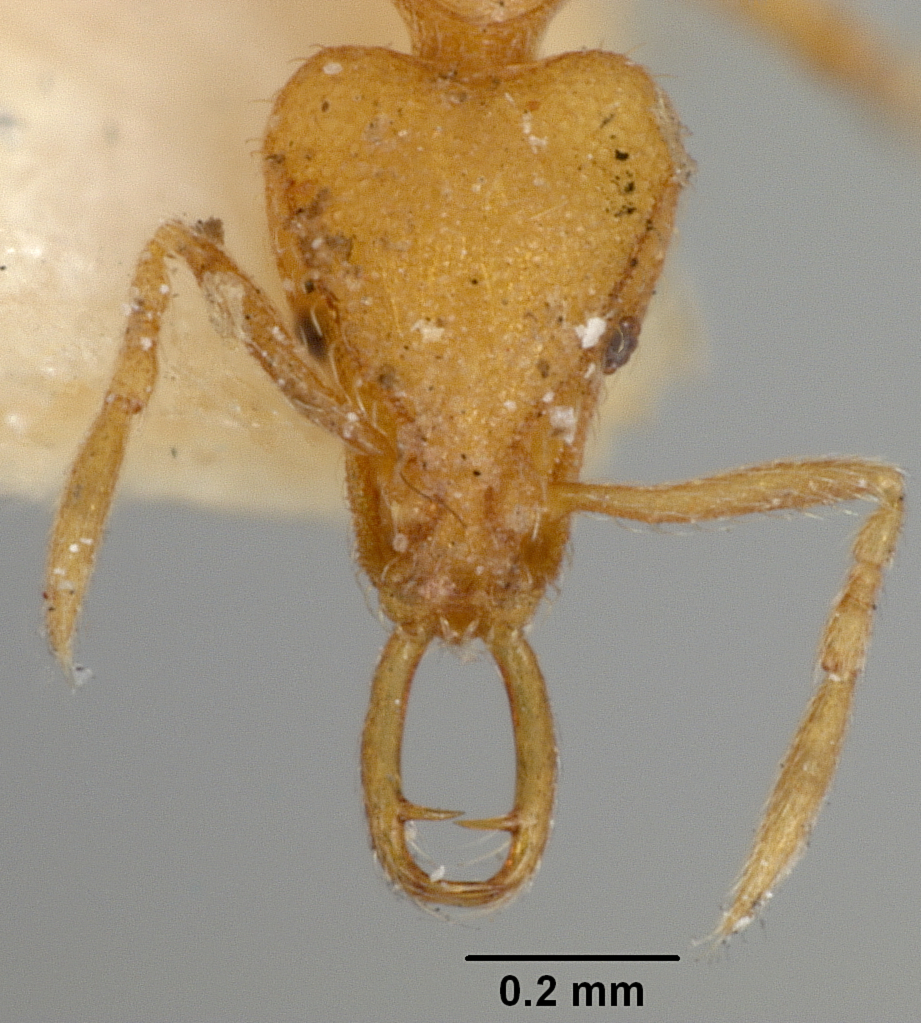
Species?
Strumigenys uichancoi
